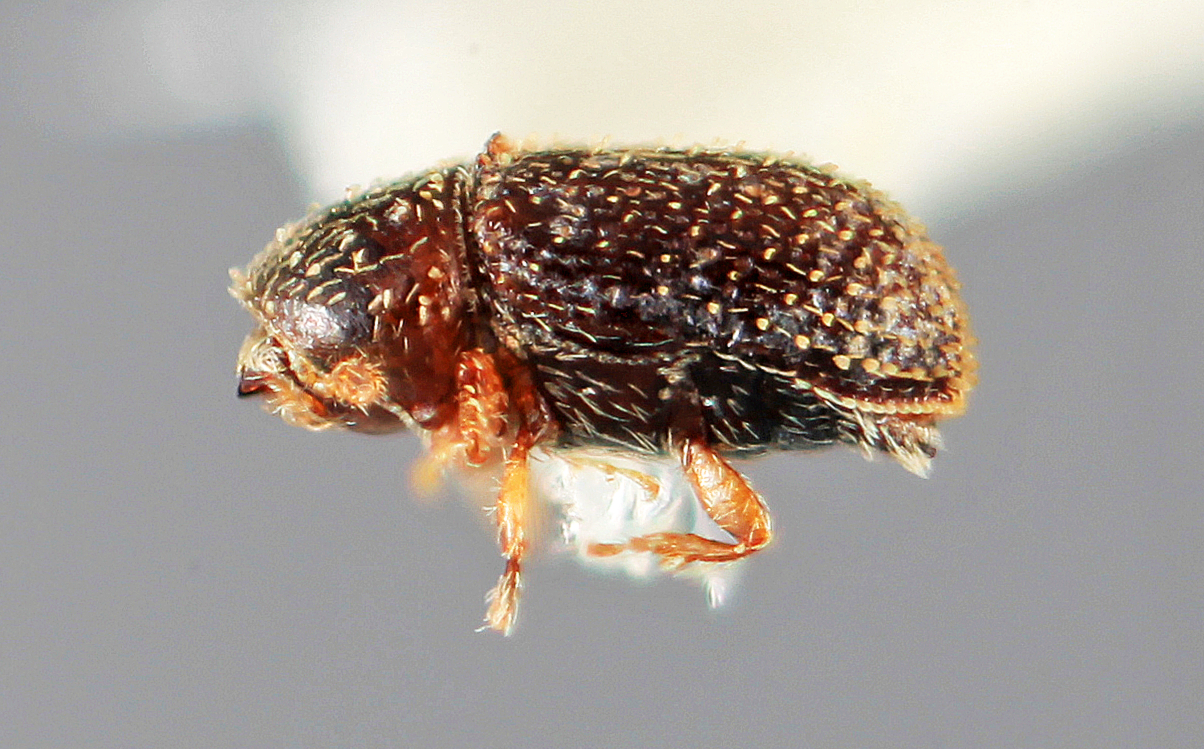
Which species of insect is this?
Liparthrum thevetiae
